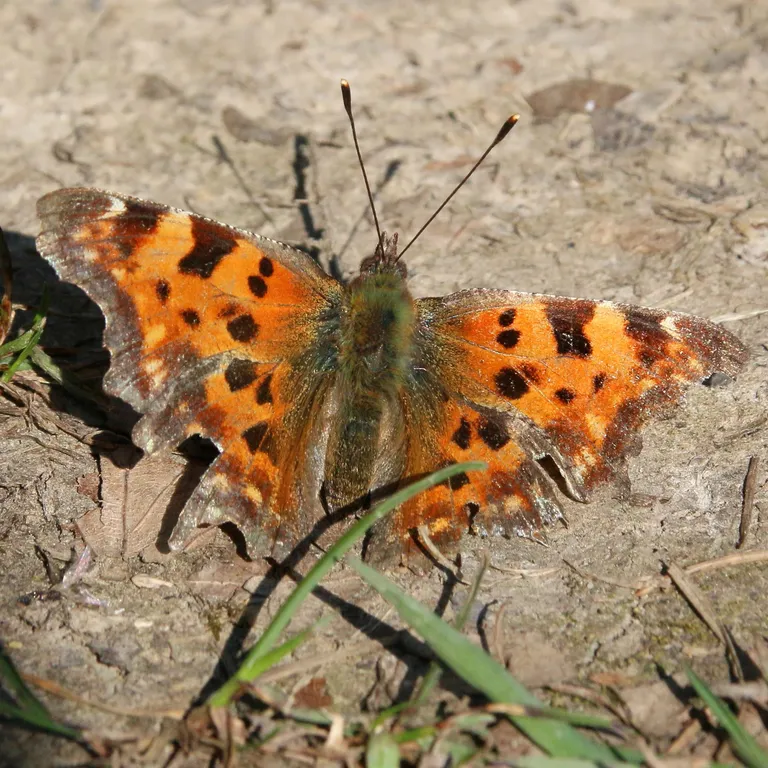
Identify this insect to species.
Polygonia c-album
